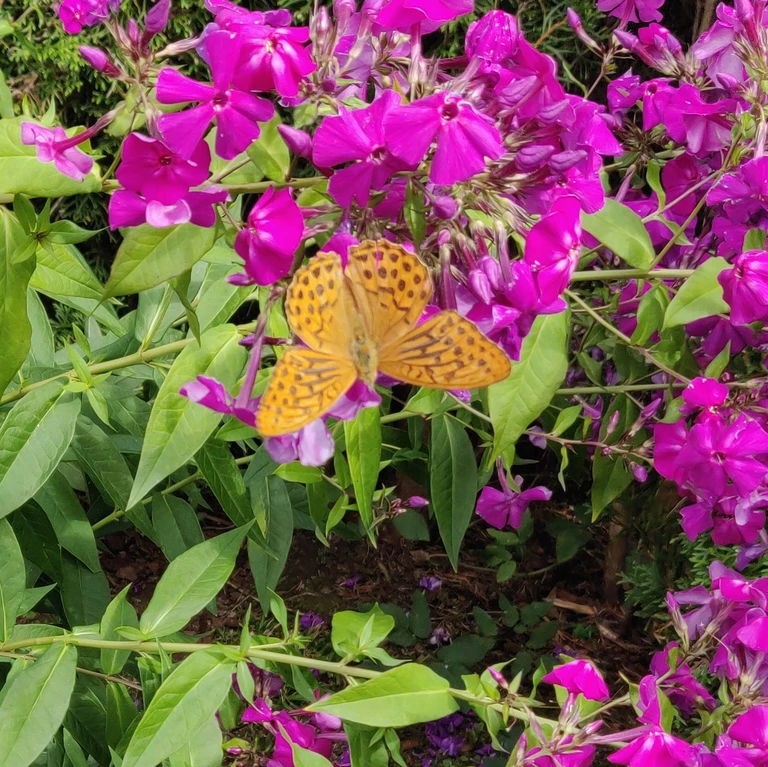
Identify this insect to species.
Argynnis paphia
